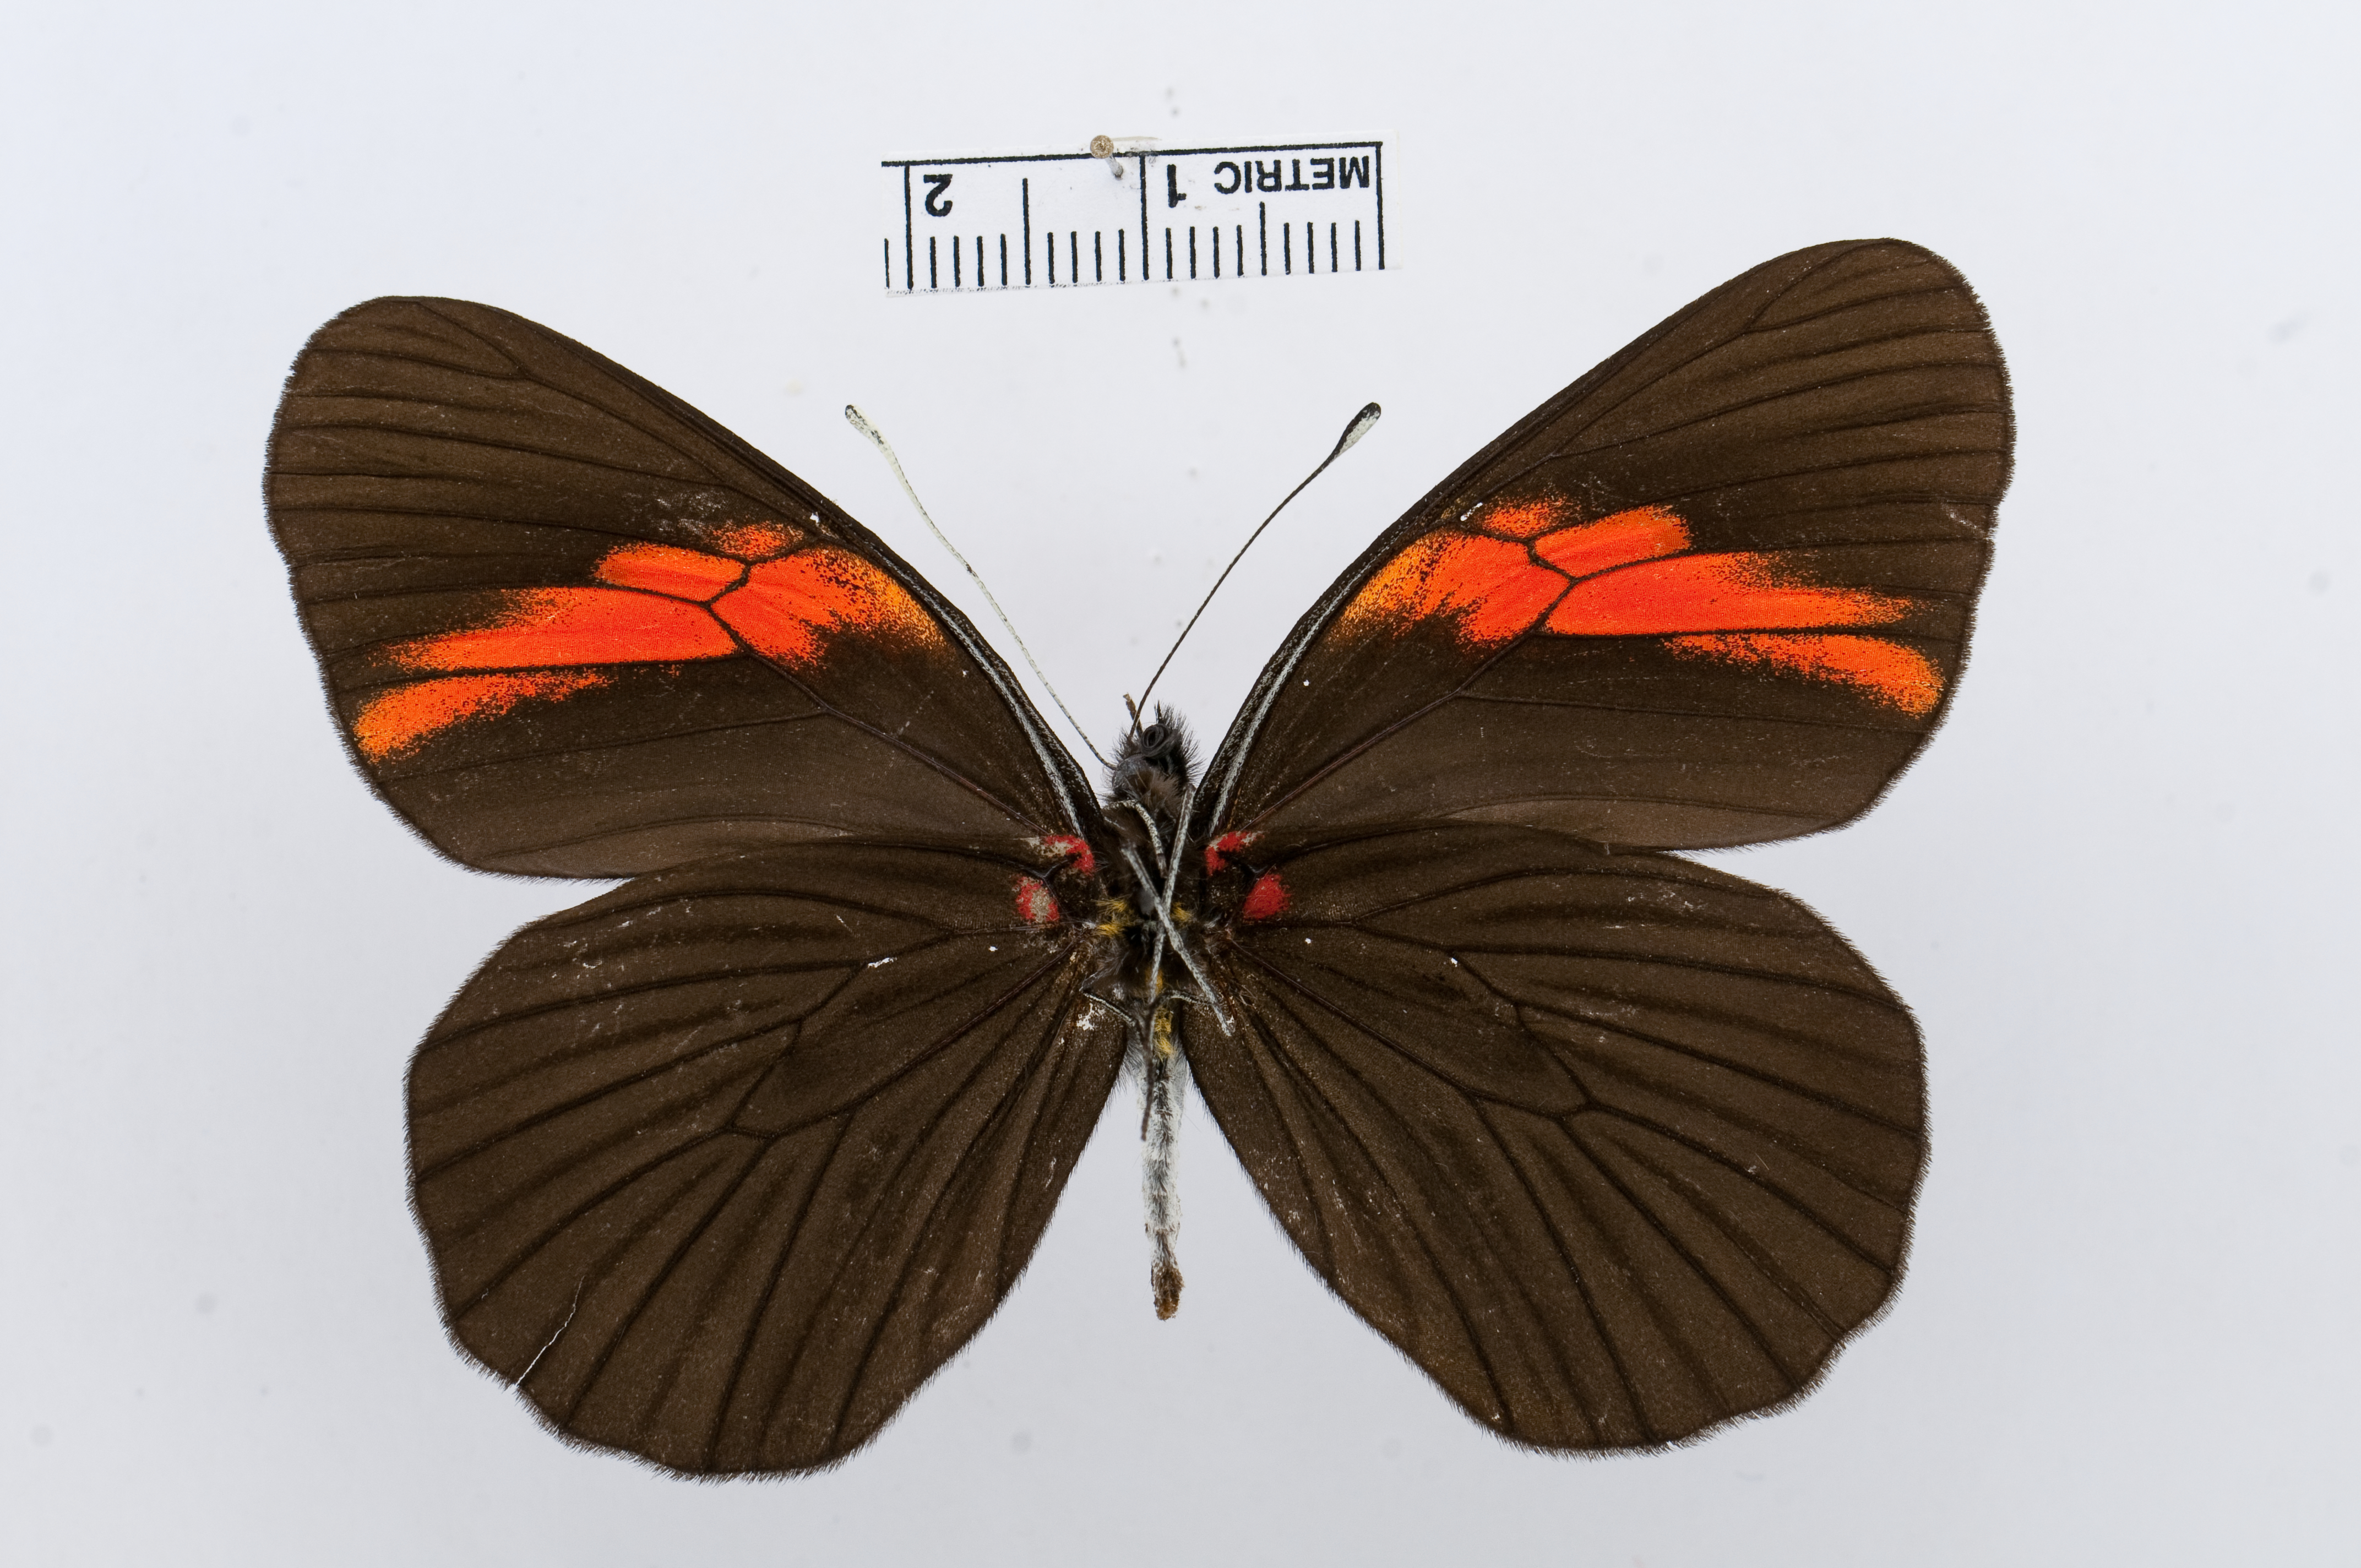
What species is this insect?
Pereute leucodrosime
